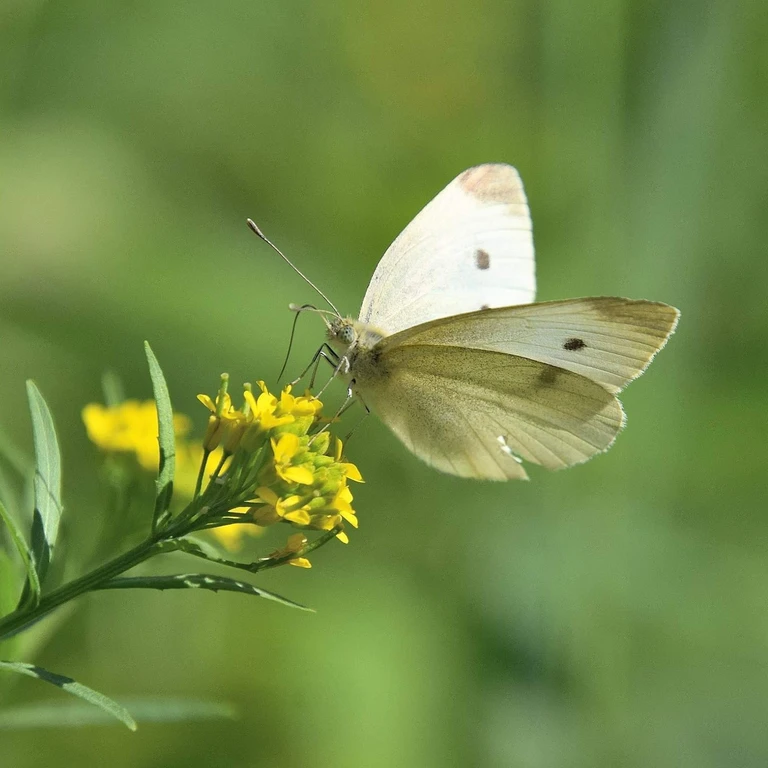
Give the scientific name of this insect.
Pieris rapae
